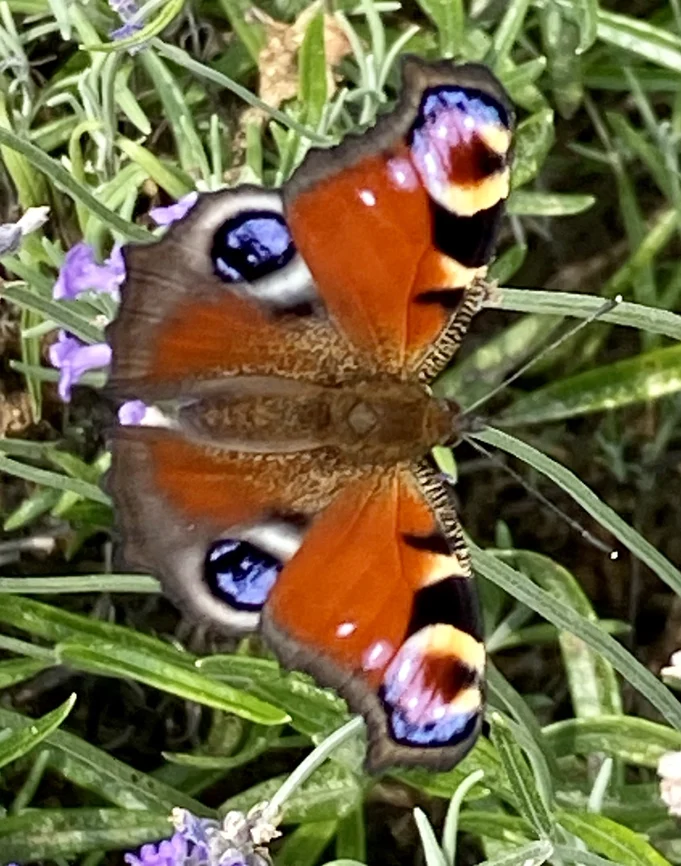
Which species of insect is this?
Aglais io
